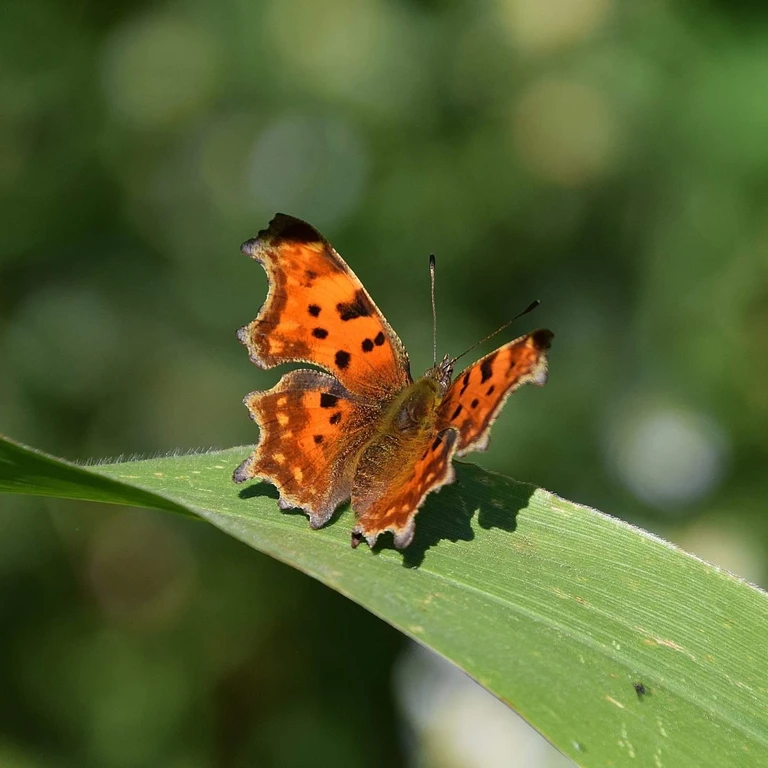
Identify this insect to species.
Polygonia c-album
